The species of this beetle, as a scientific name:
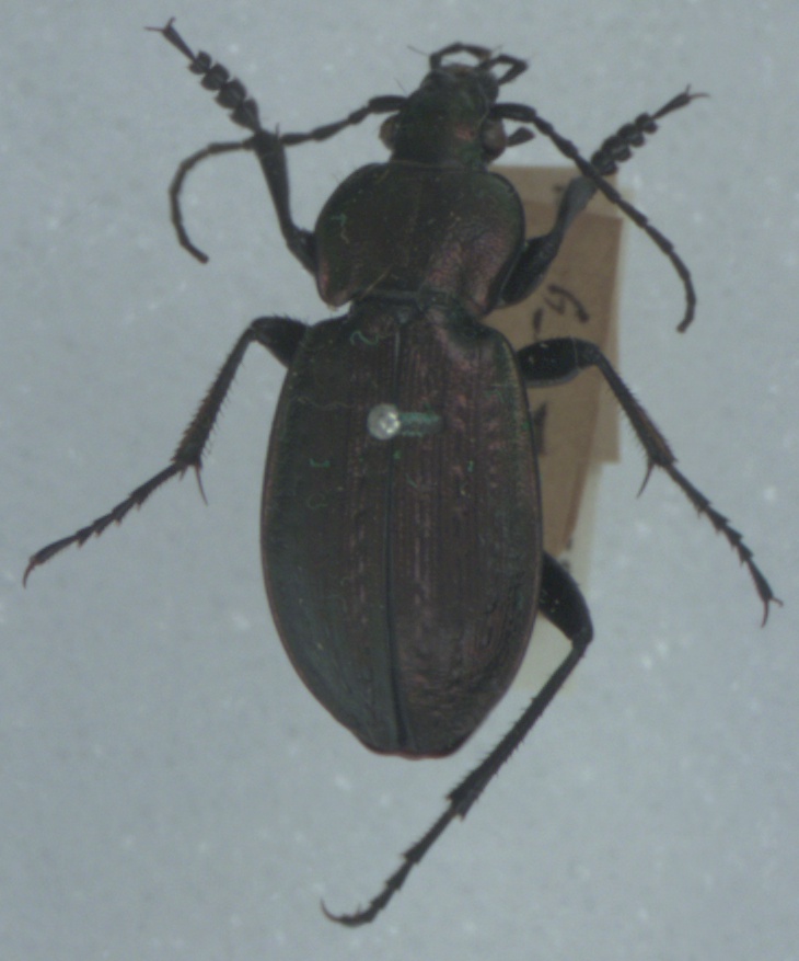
Carabus arvensis
